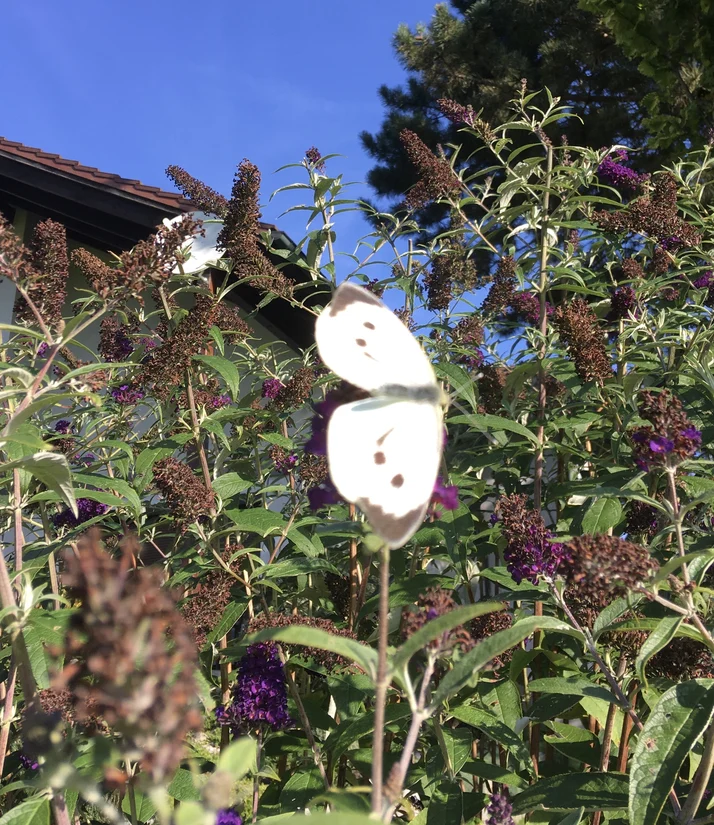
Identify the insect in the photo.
Pieris brassicae
